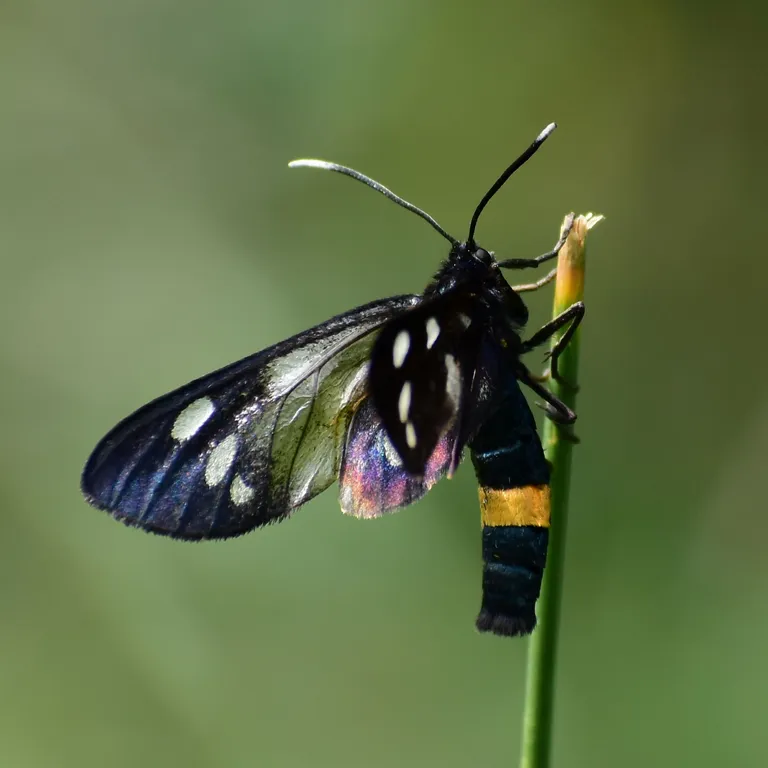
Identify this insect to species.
Amata phegea
